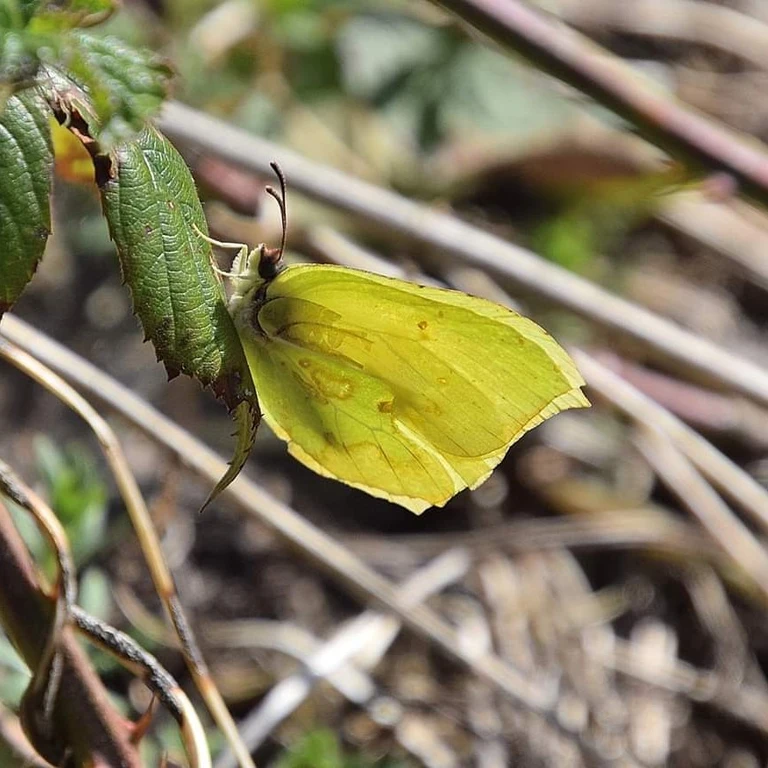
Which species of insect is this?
Gonepteryx rhamni
